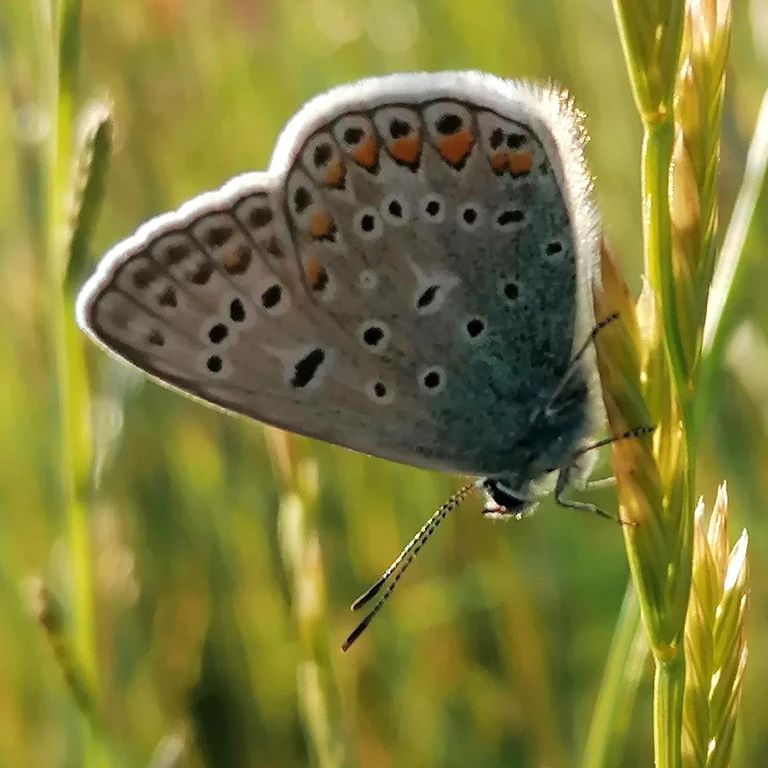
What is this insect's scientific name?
Polyommatus icarus
